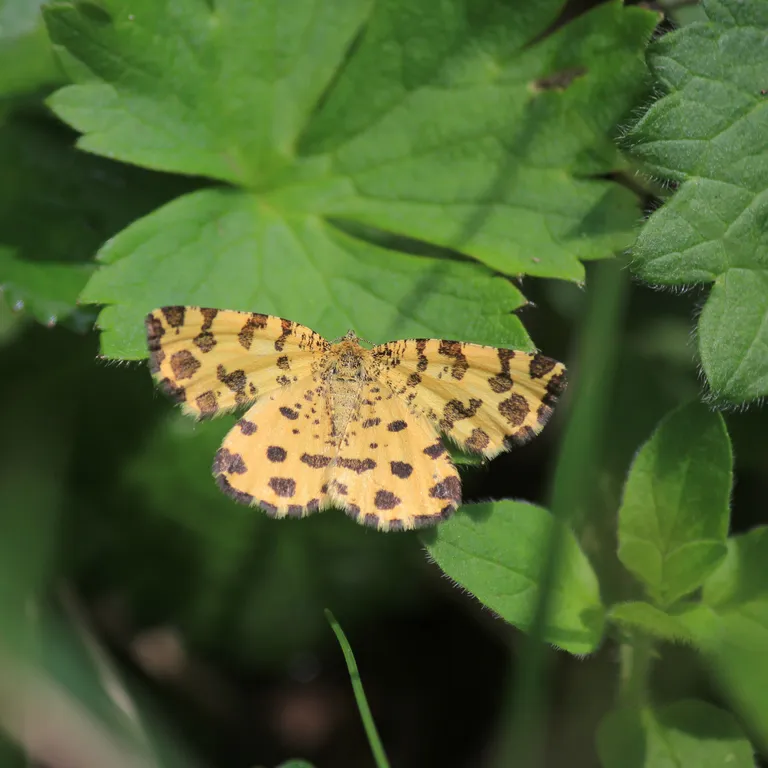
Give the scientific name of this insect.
Pseudopanthera macularia
